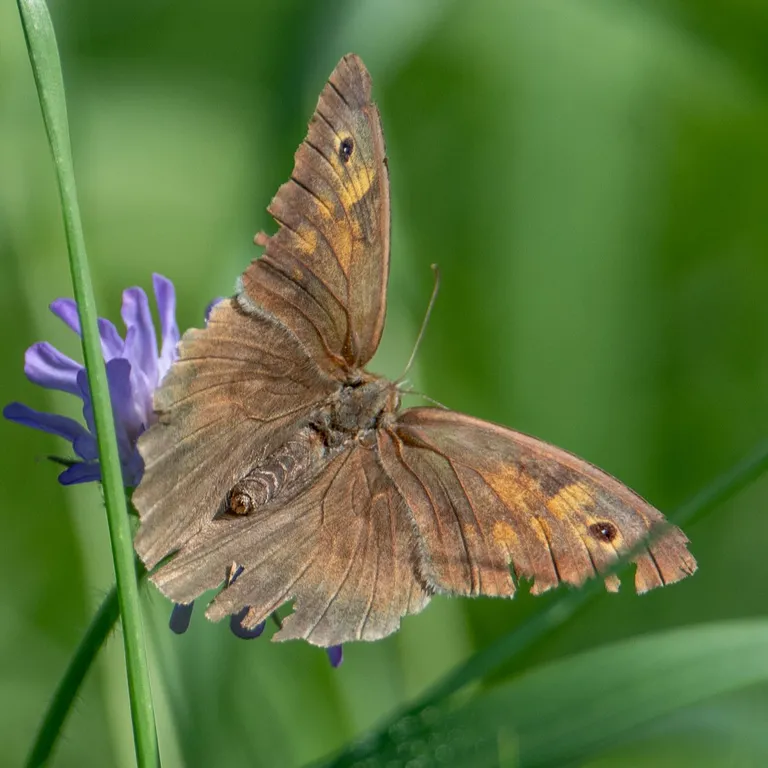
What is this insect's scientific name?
Maniola jurtina
